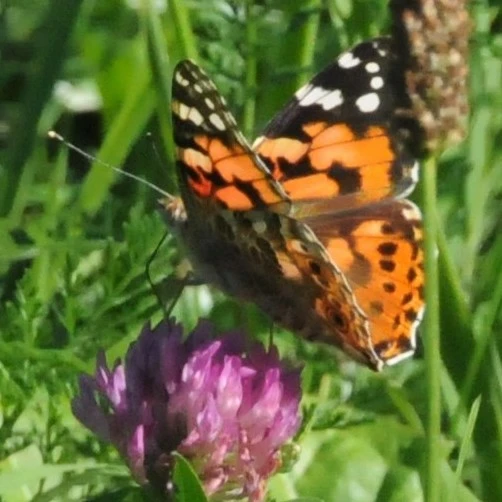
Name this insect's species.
Vanessa cardui
